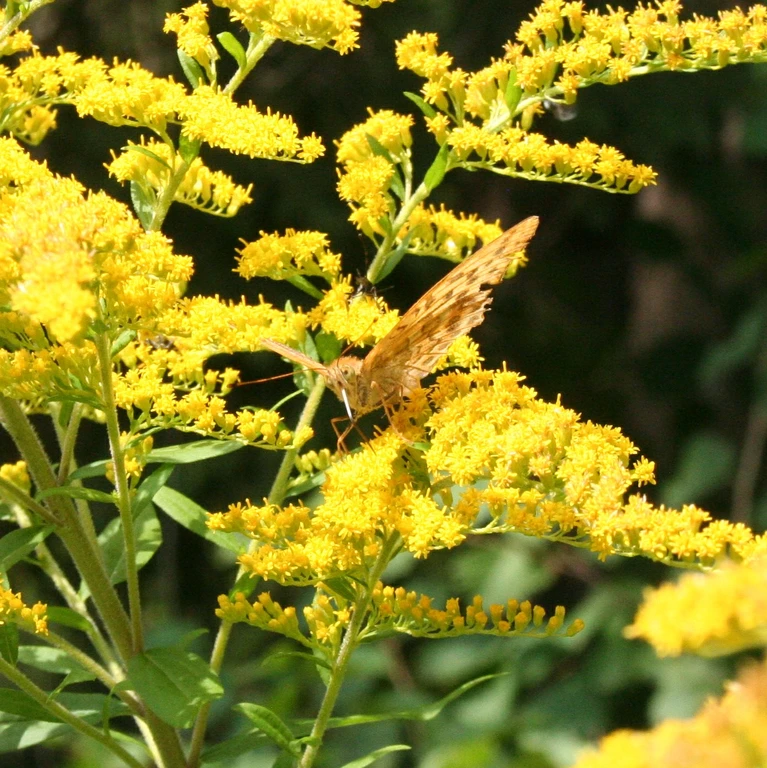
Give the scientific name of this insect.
Argynnis paphia
